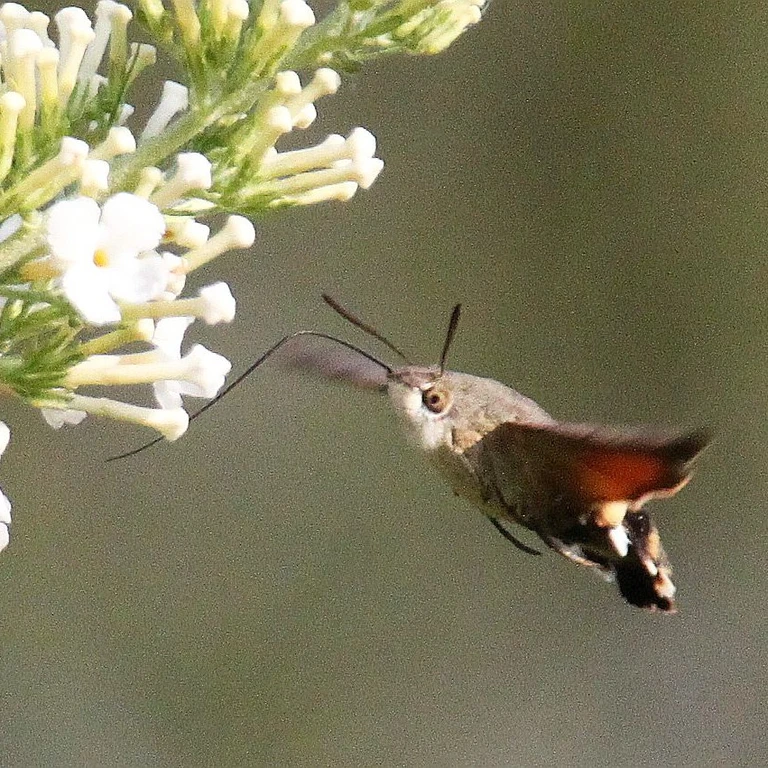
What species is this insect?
Macroglossum stellatarum
